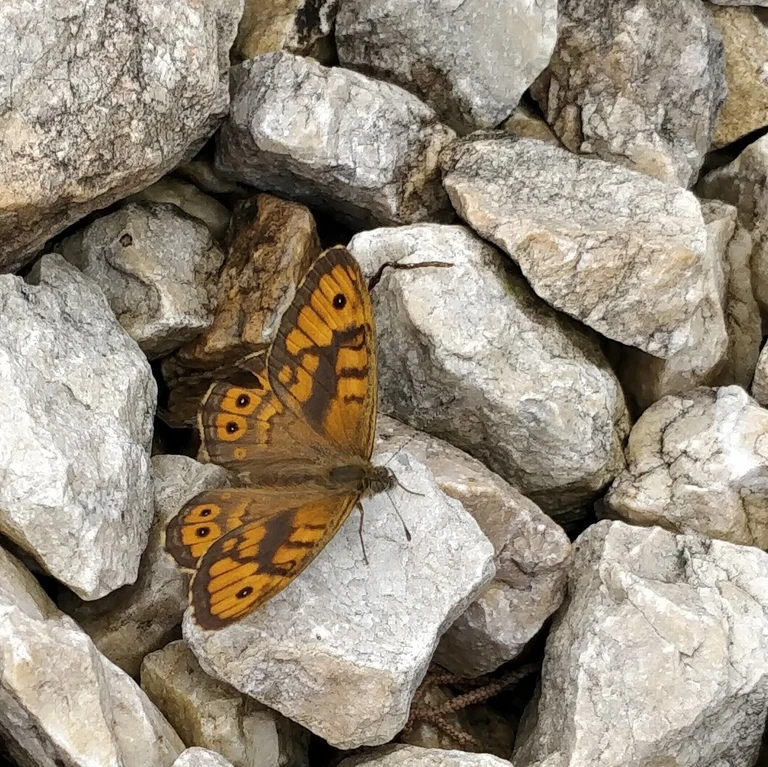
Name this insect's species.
Lasiommata megera (also Pararge megera)
